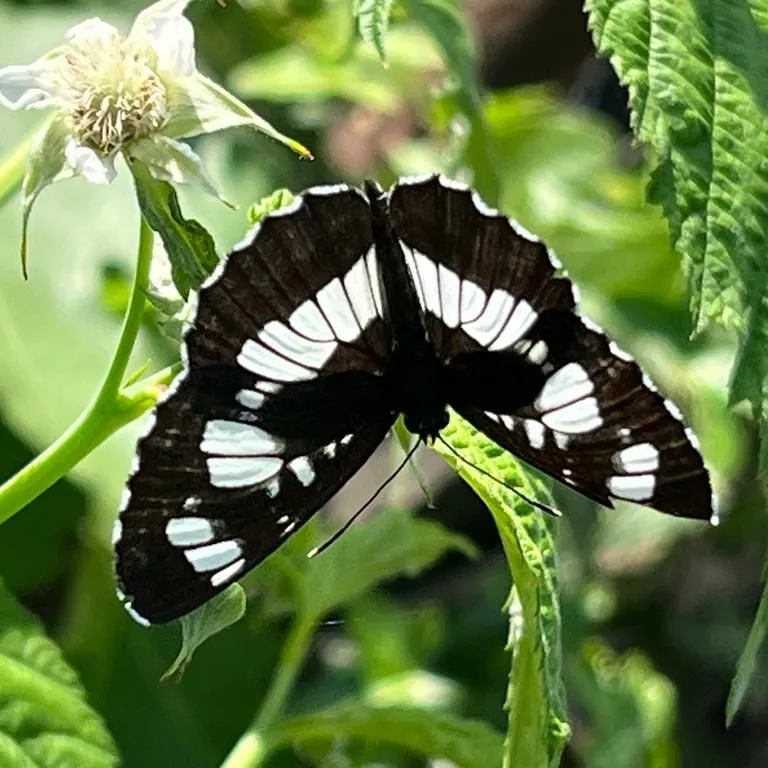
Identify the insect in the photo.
Neptis rivularis
